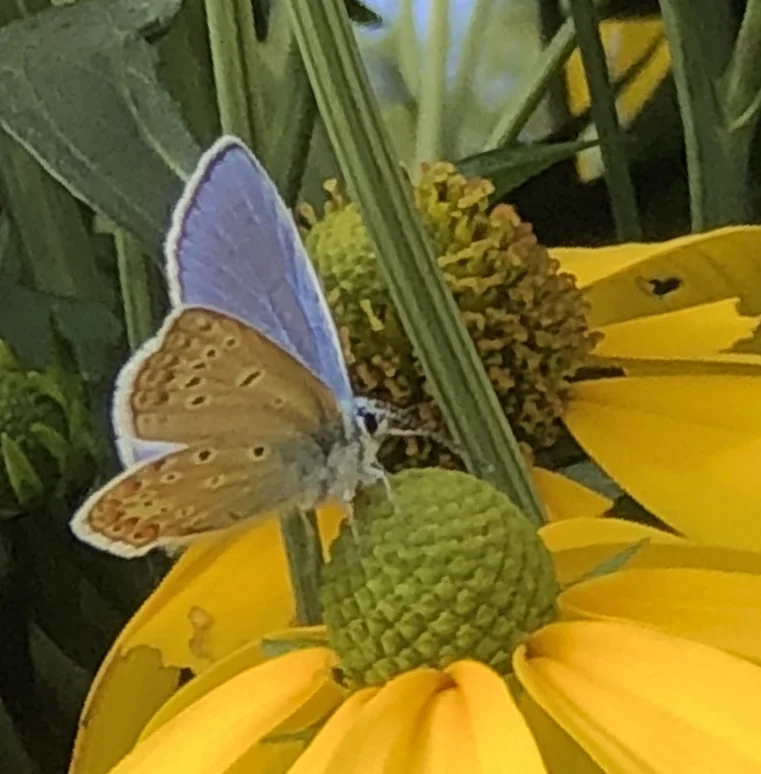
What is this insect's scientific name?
Polyommatus icarus
